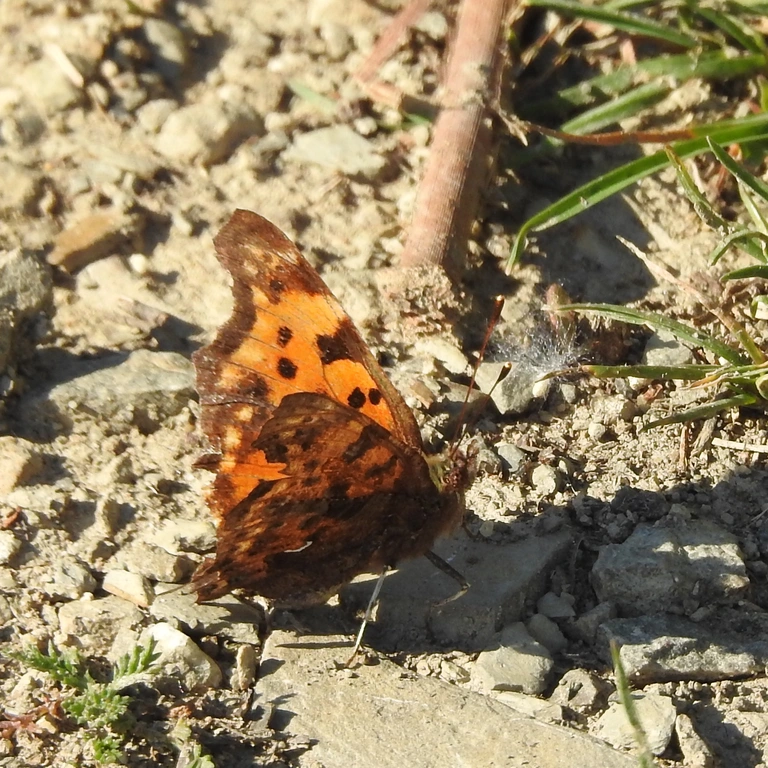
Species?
Polygonia c-album
